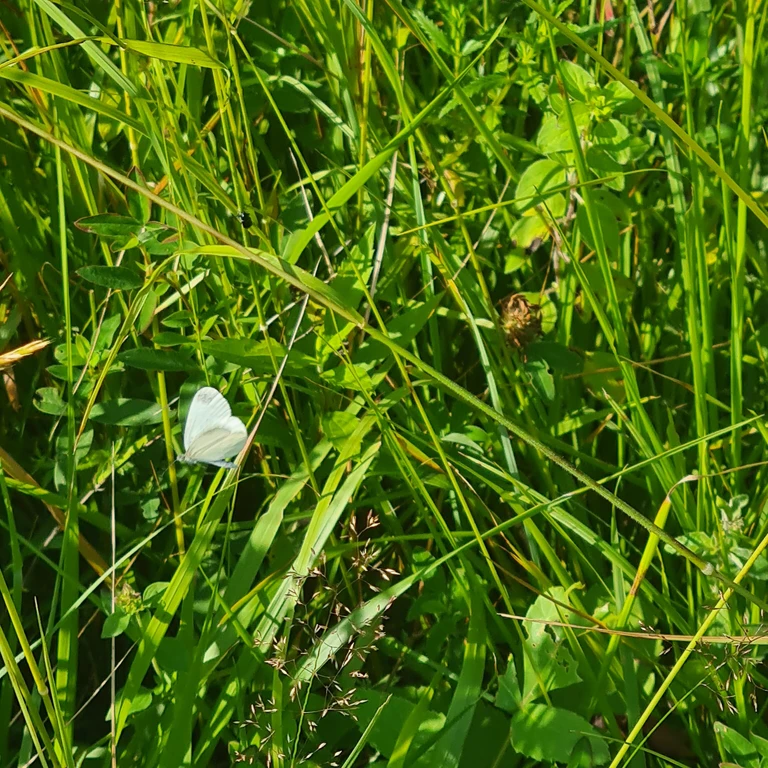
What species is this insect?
Leptidea sinapis/juvernica
